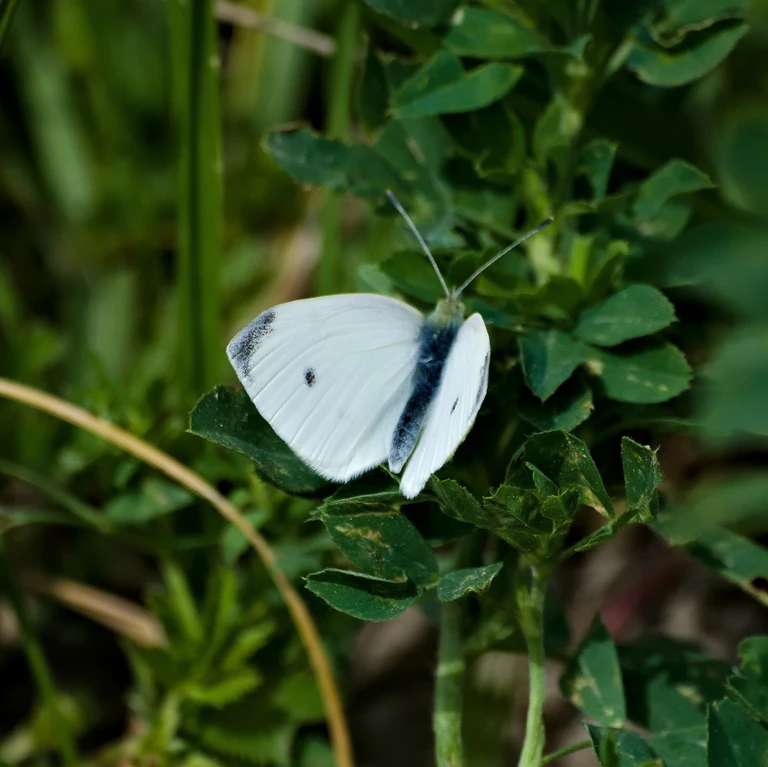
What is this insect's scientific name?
Pieris rapae
